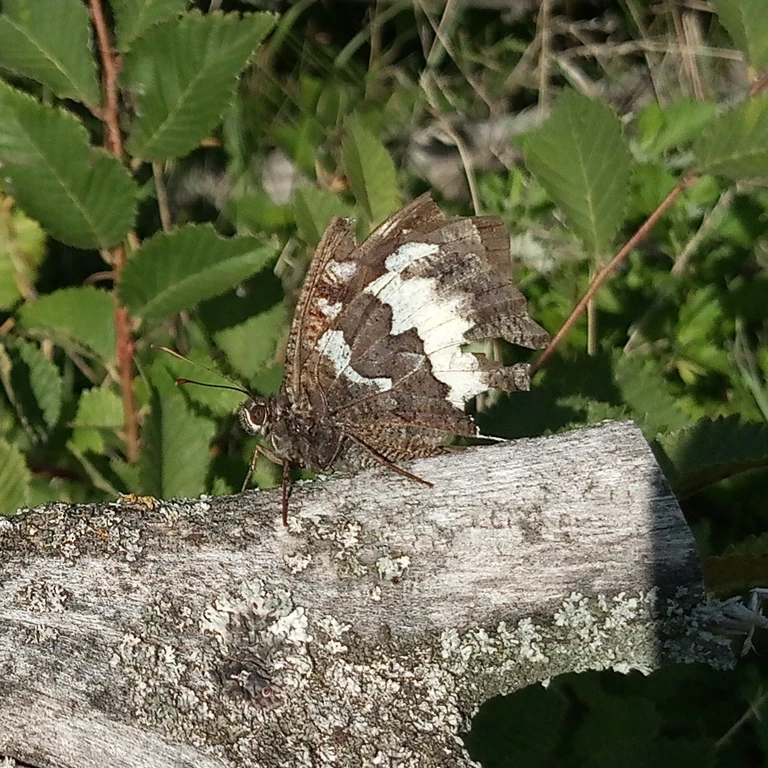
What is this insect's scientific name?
Brintesia circe
